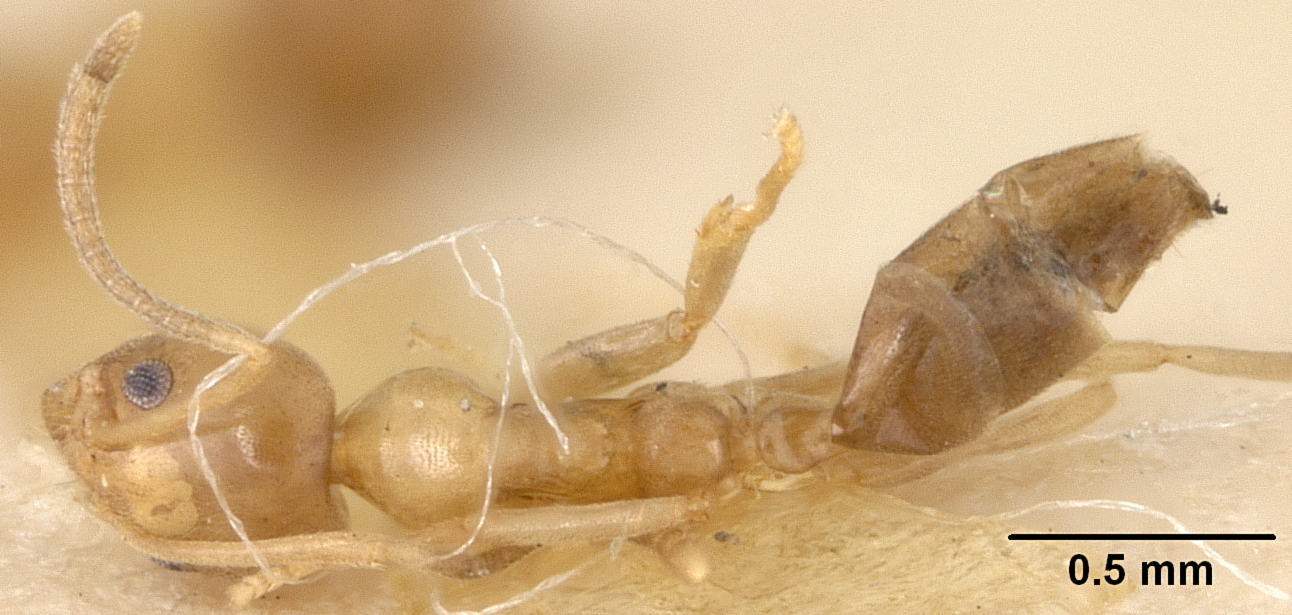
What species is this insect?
Iridomyrmex melleus
